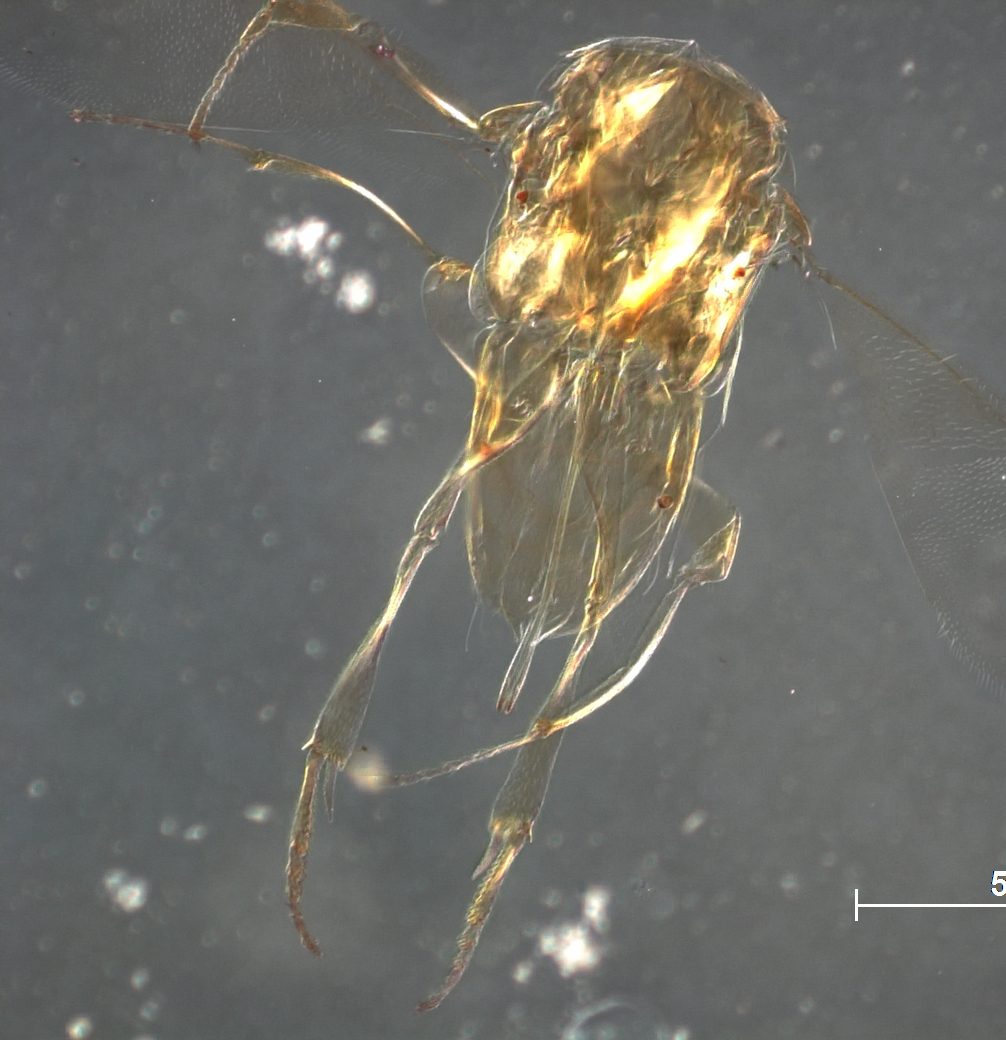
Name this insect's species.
Acerophagus luteolus
